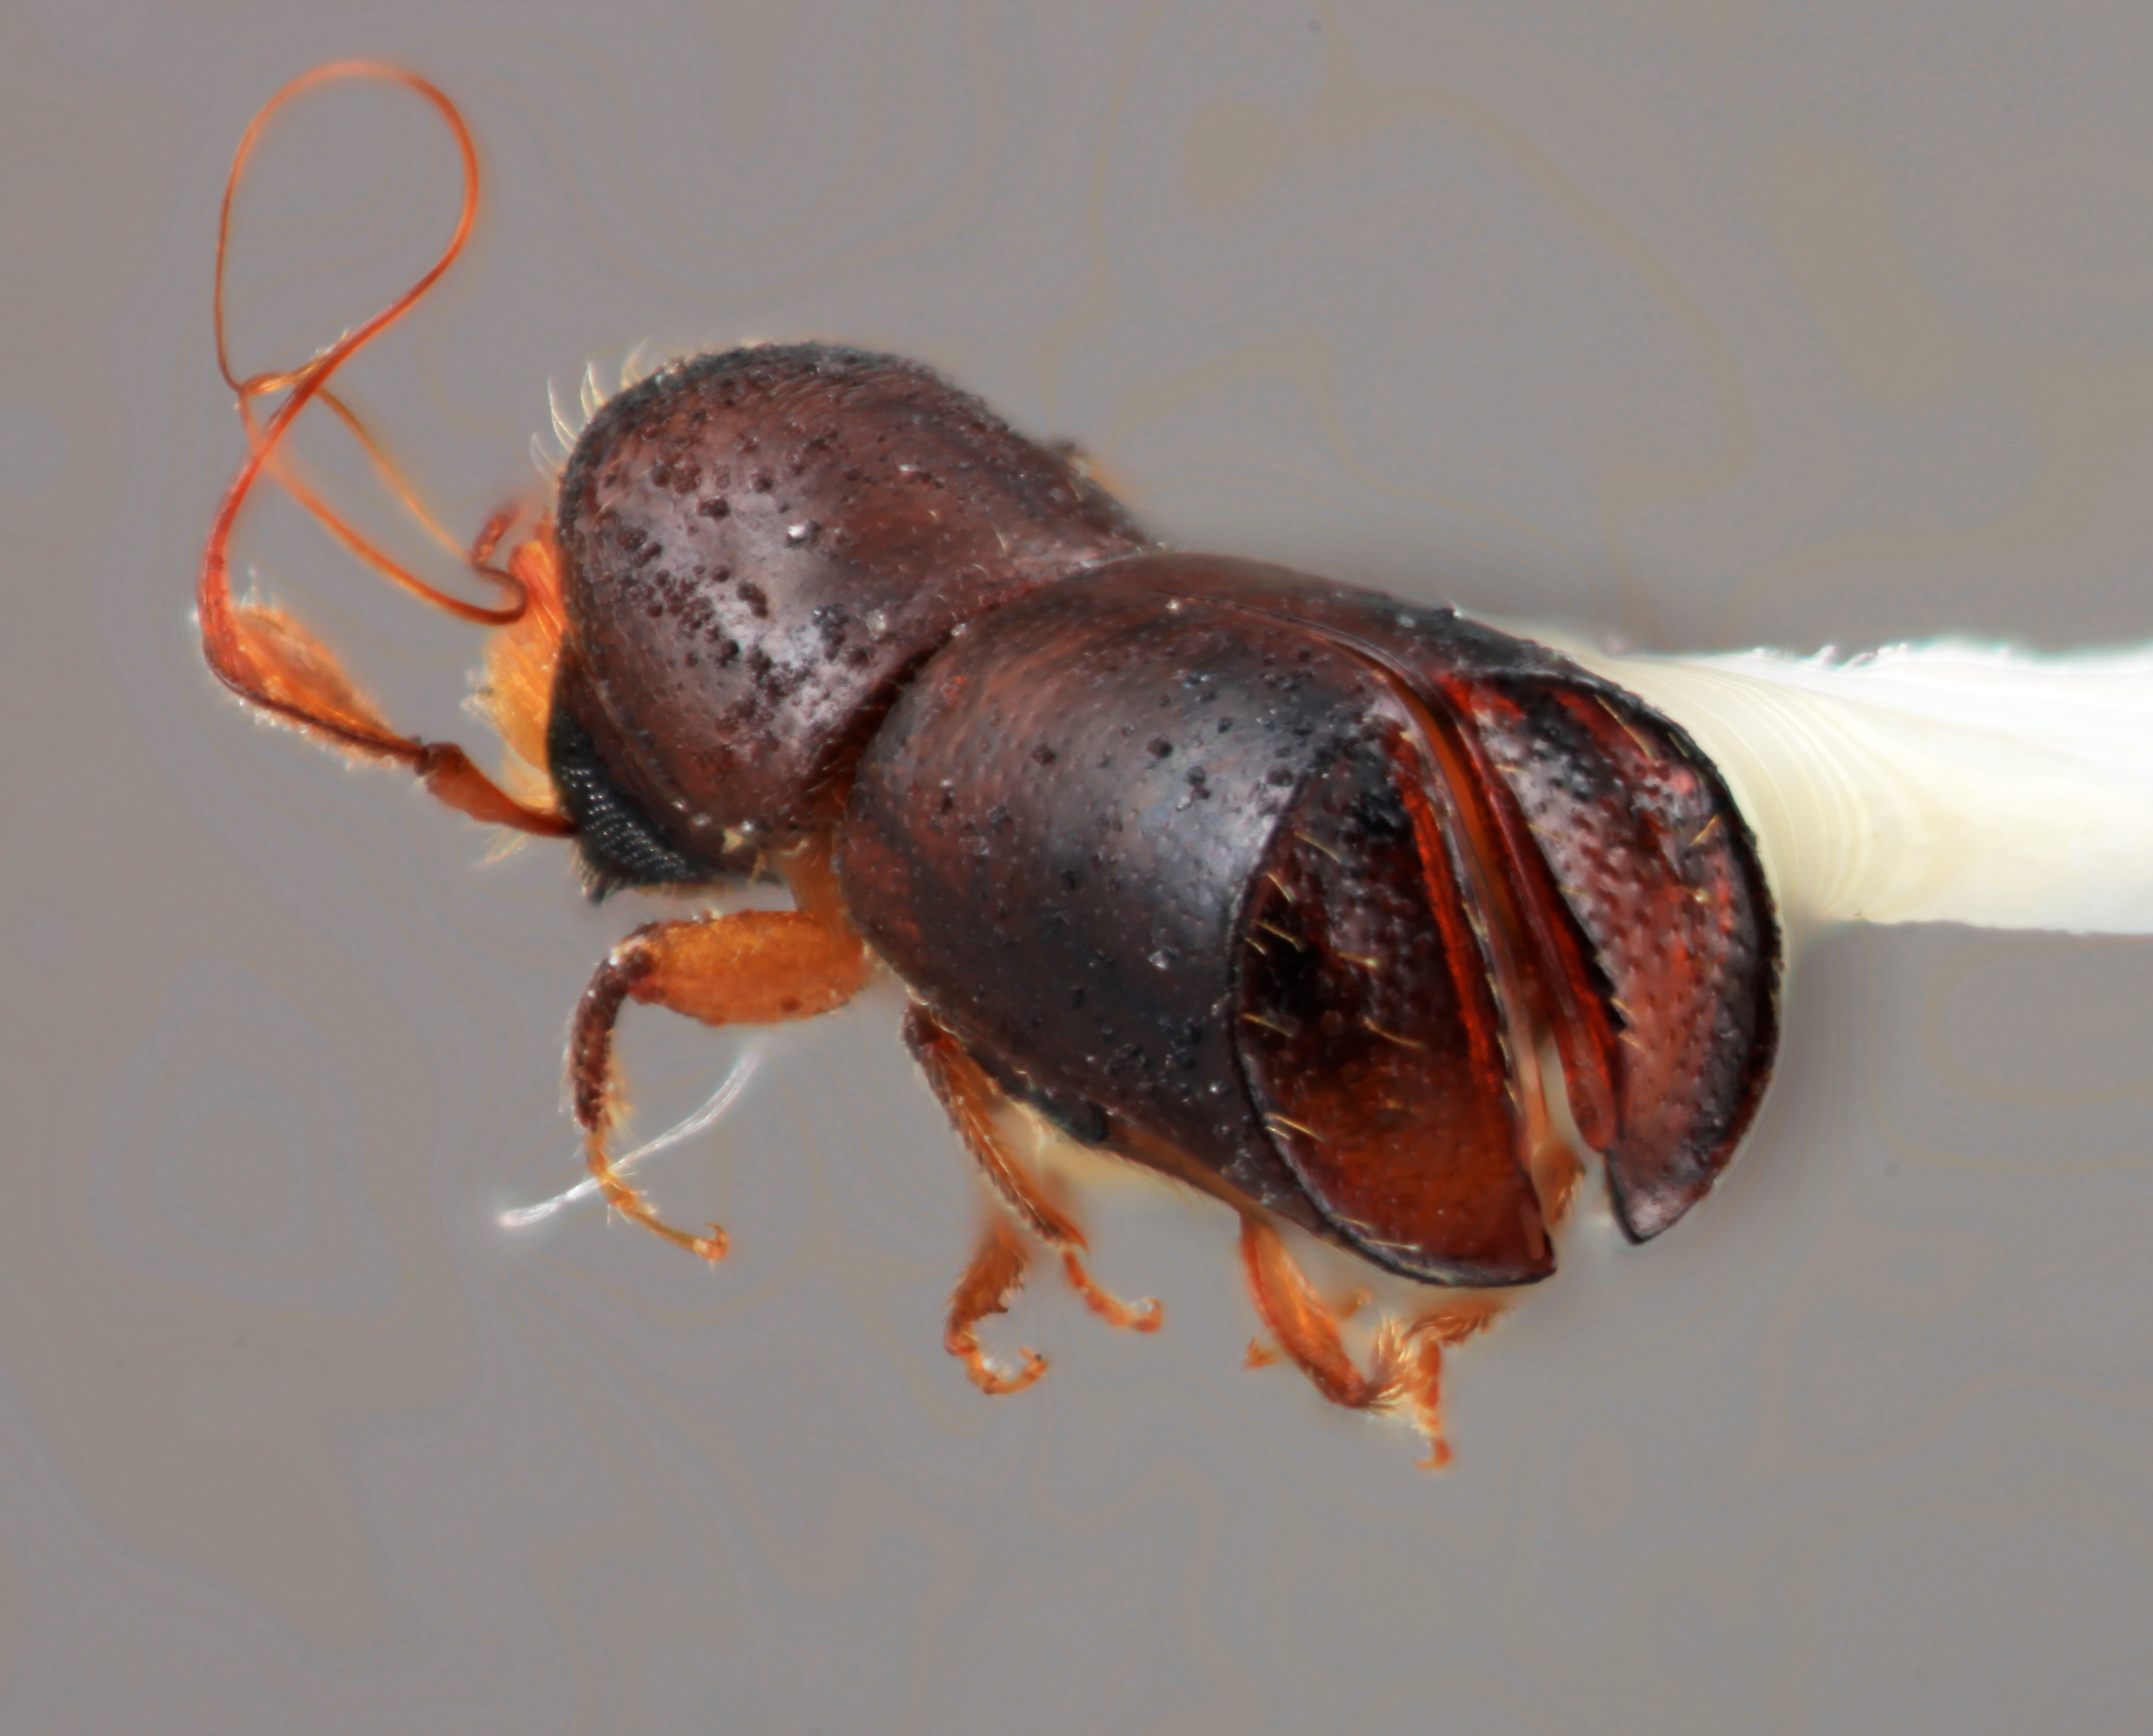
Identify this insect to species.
Corthylus cirritus
